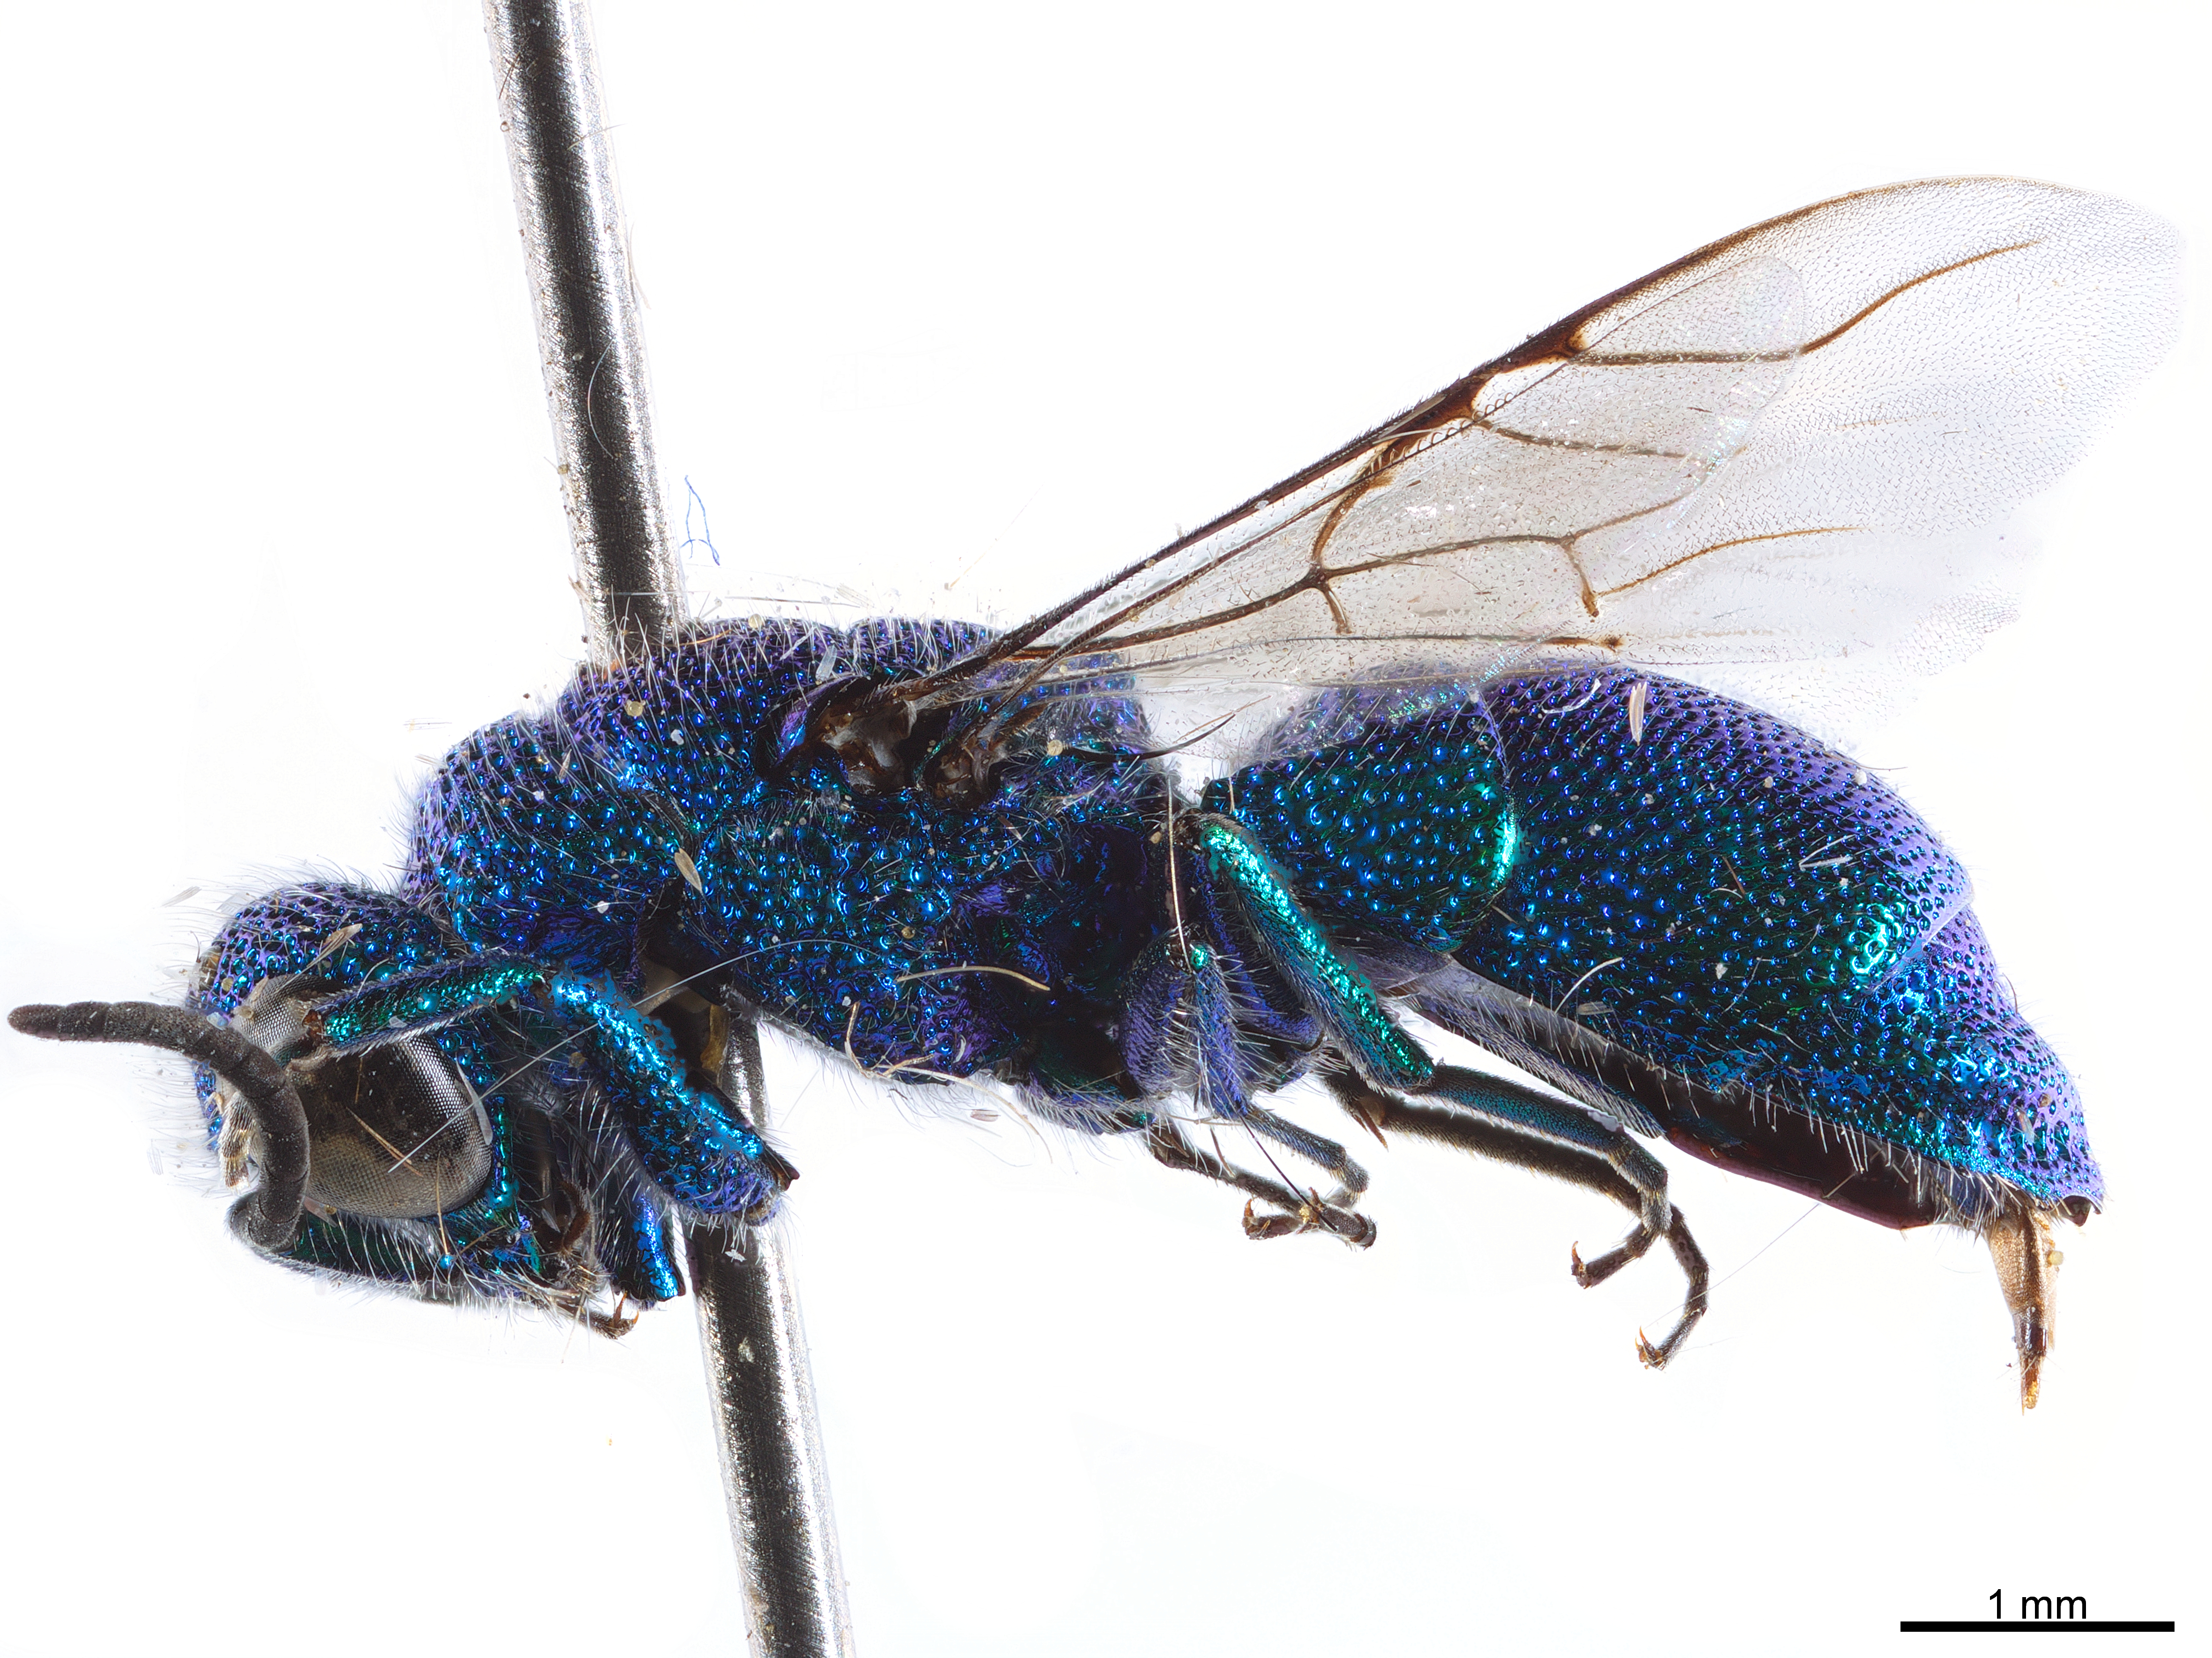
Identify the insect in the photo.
Pleurochrysis bruchi
